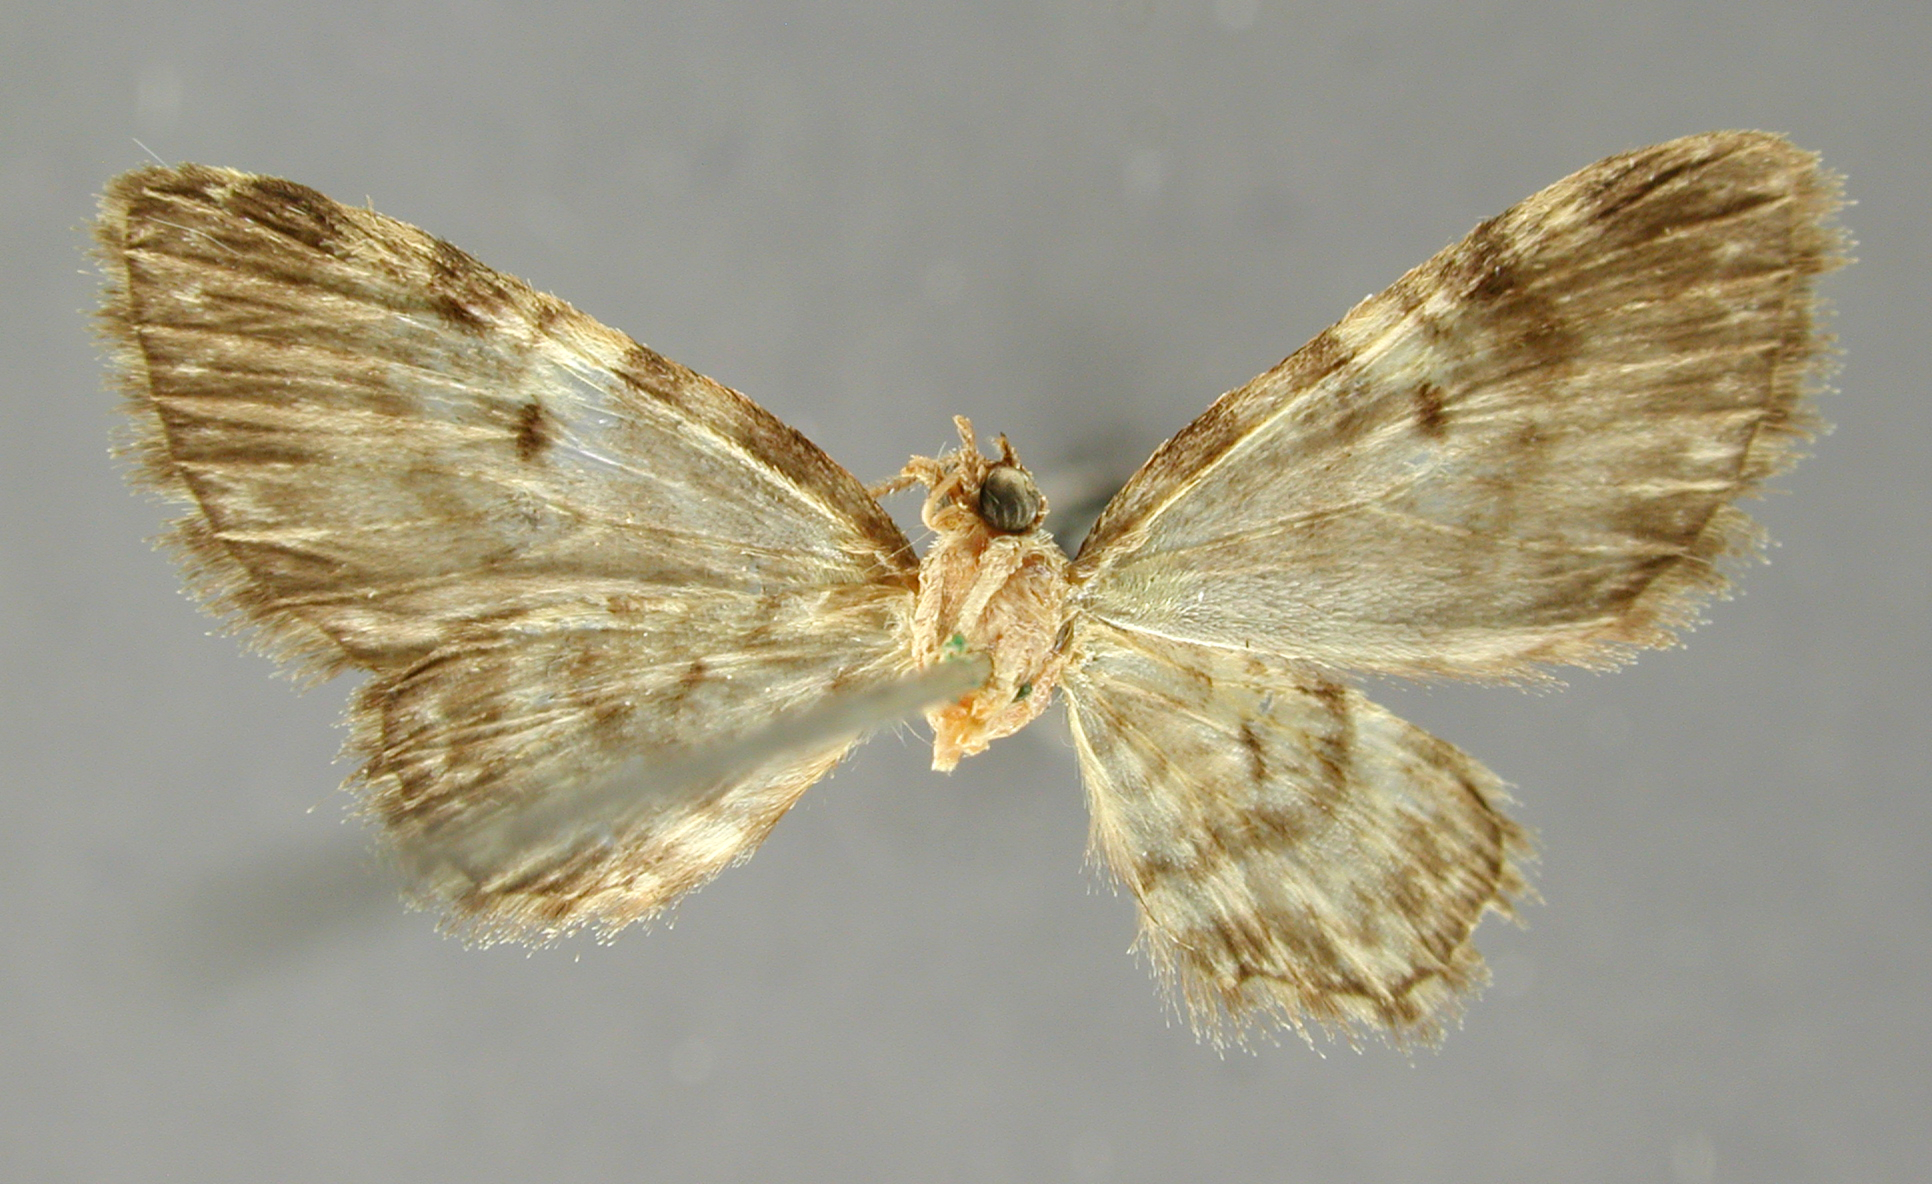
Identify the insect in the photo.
Tephroclystia kurtia
